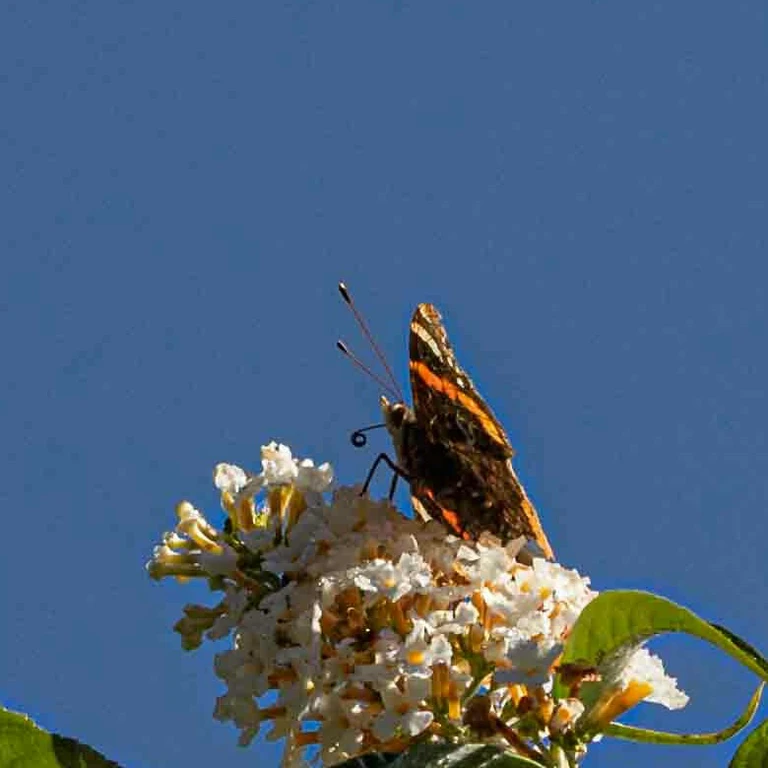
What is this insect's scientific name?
Vanessa atalanta
